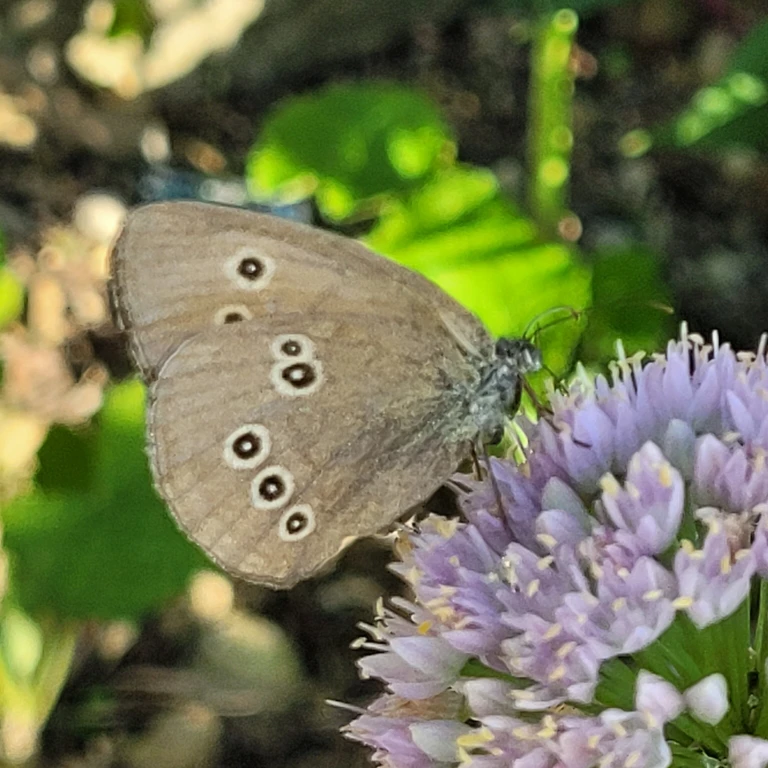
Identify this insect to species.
Aphantopus hyperantus
